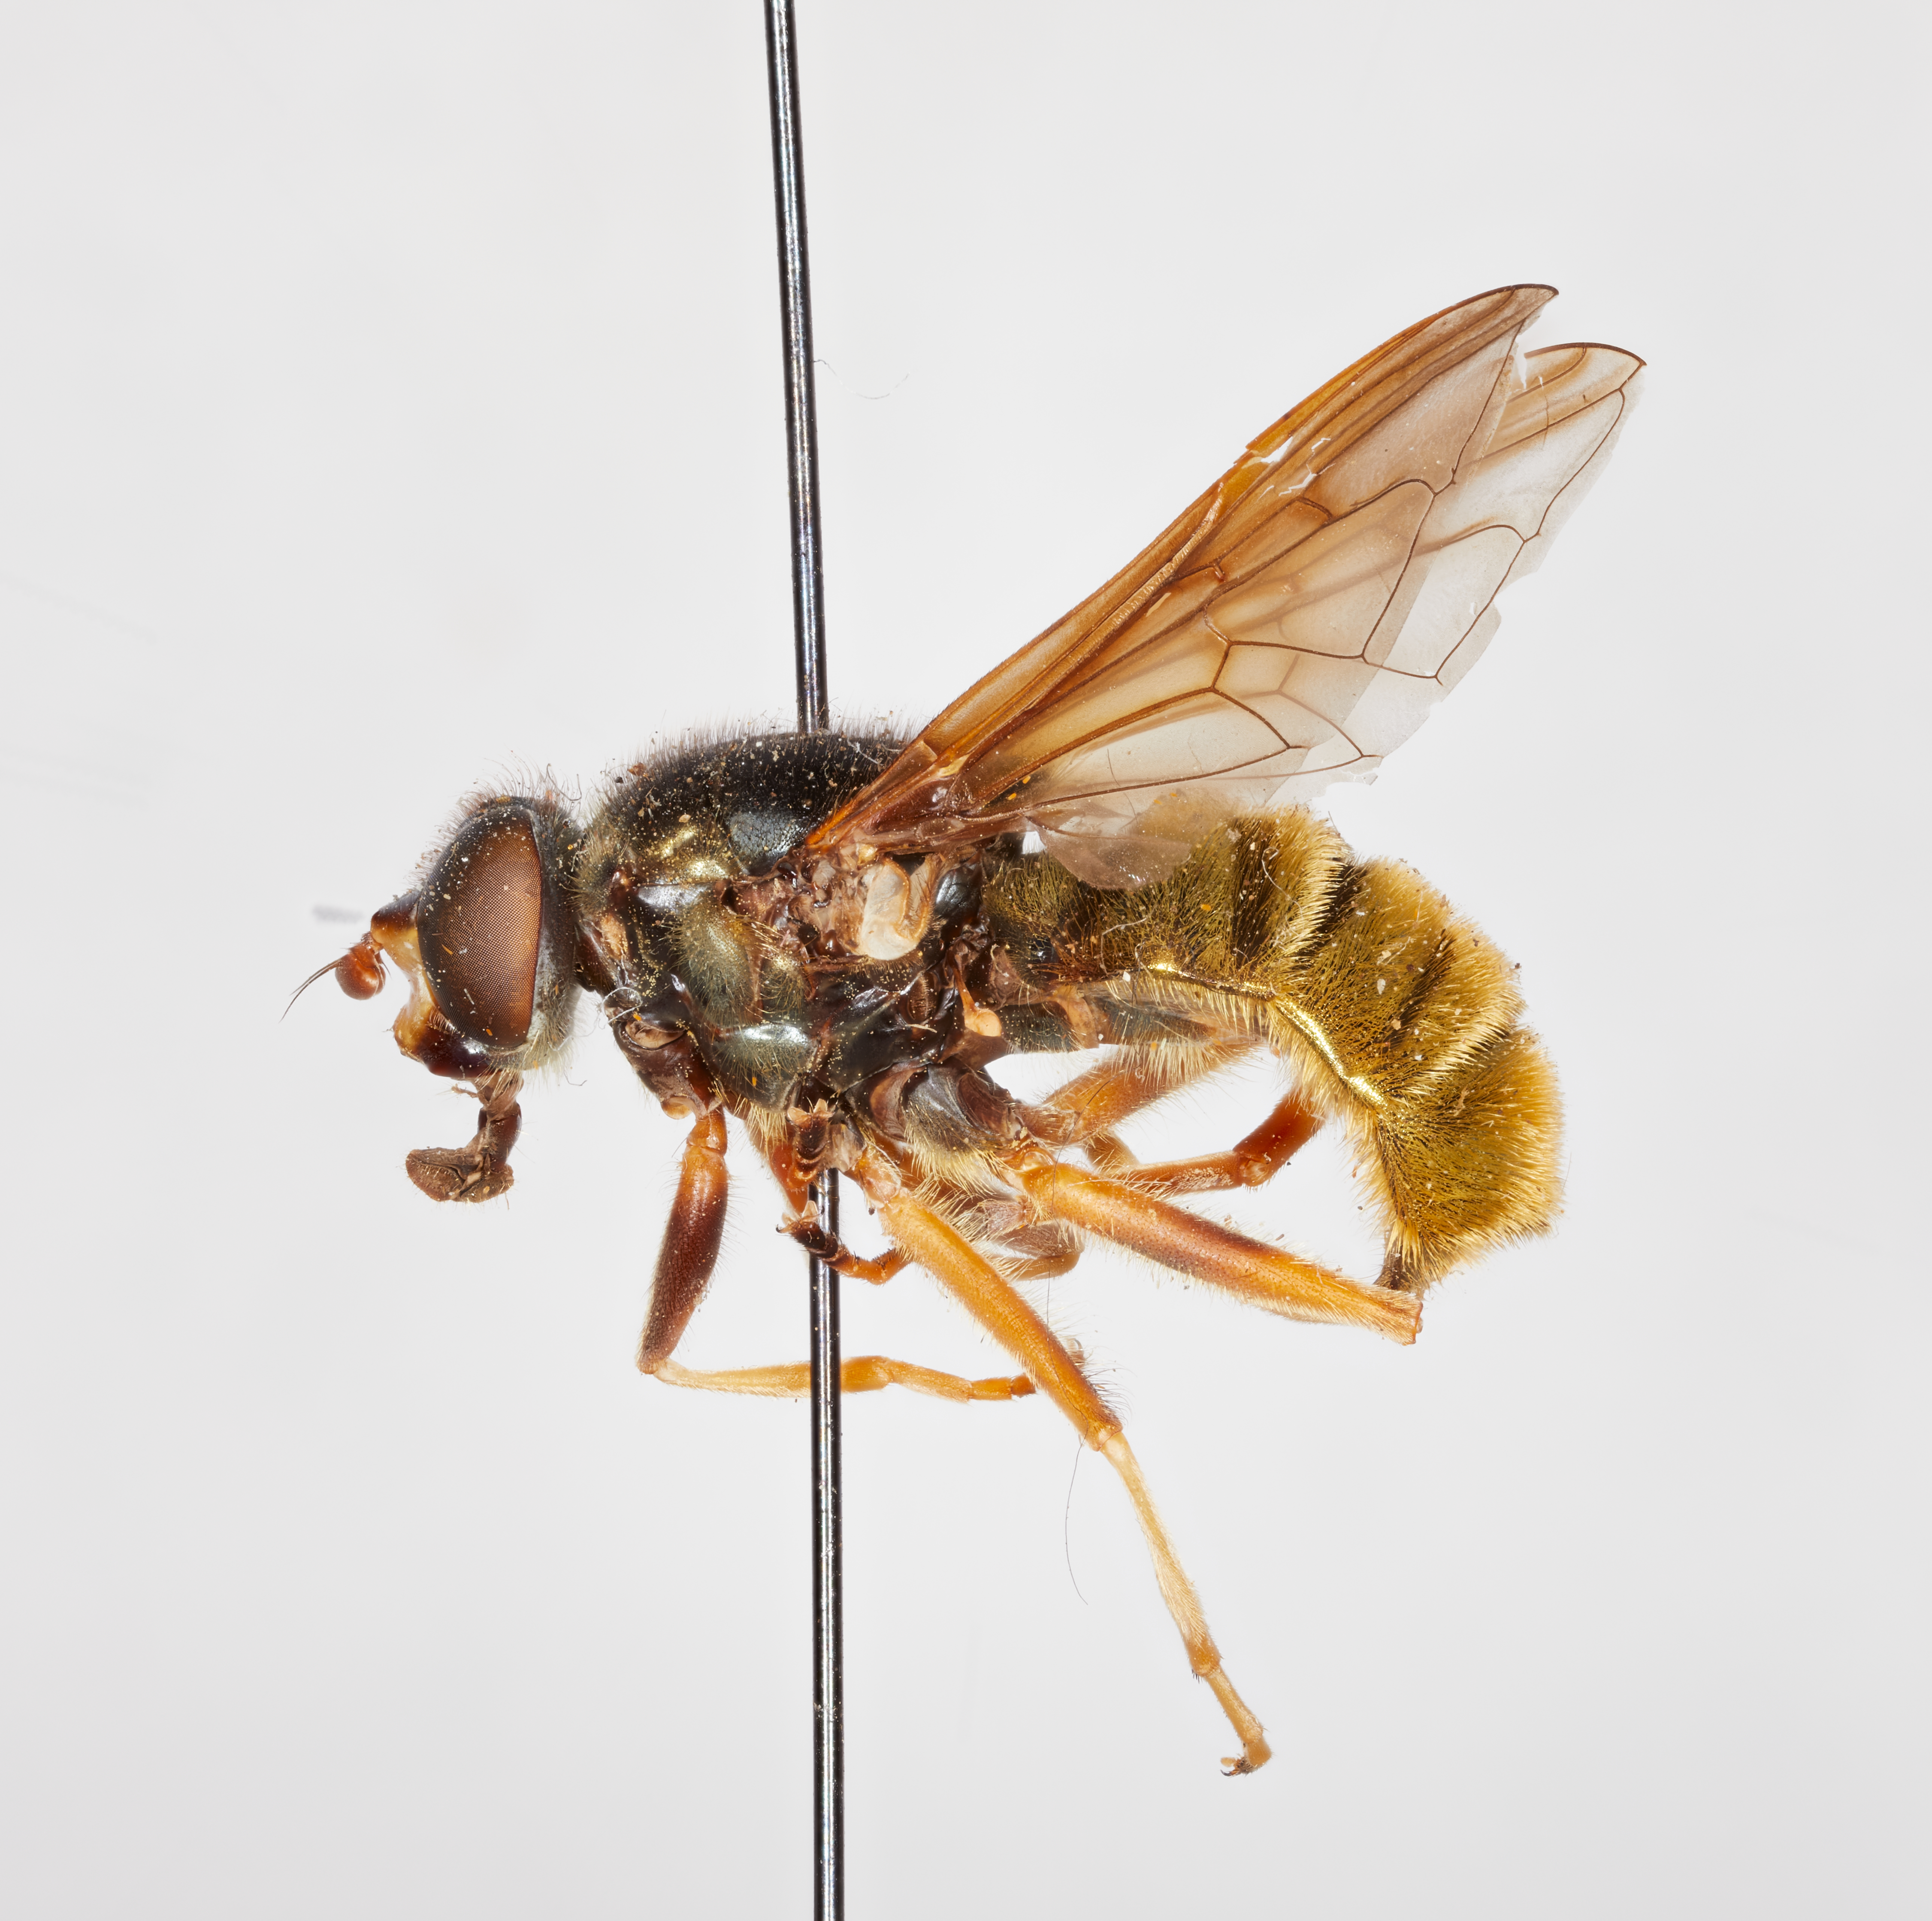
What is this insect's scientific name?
Caliprobola aldrichi
